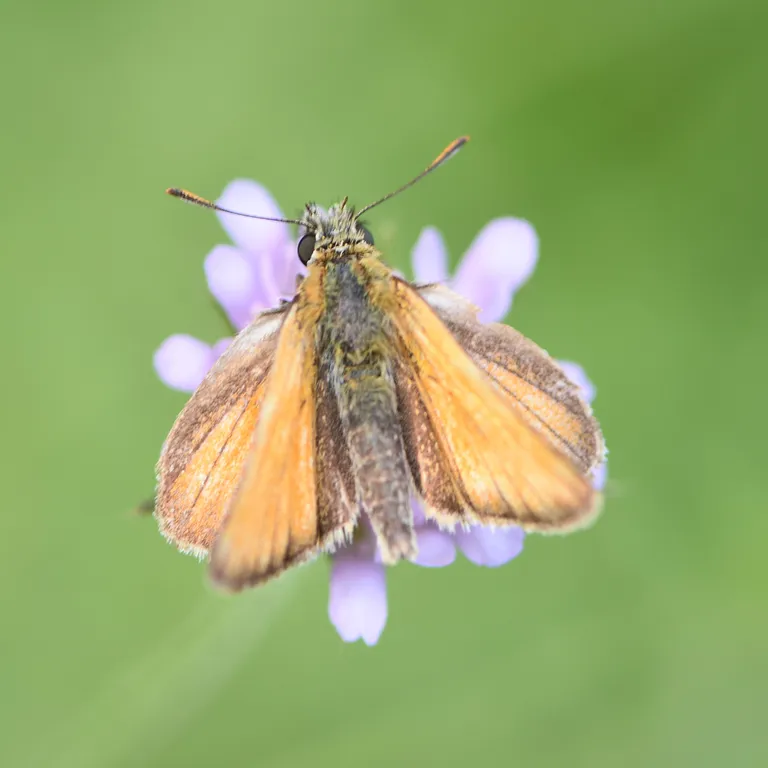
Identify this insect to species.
Thymelicus sylvestris
